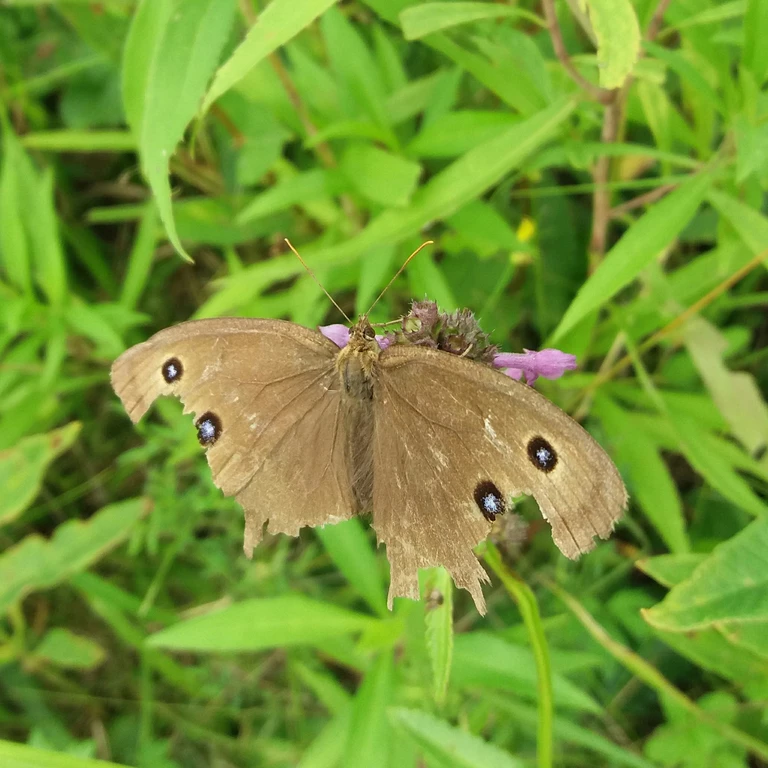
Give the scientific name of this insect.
Minois dryas
